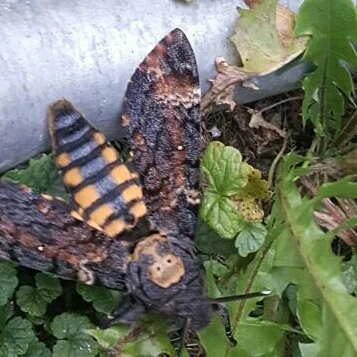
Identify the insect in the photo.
Acherontia atropos
